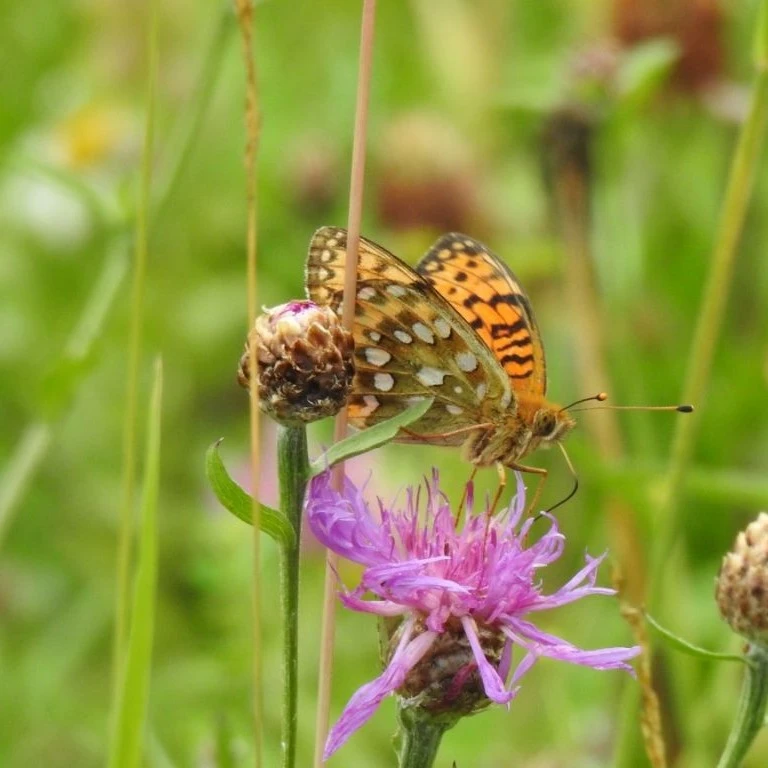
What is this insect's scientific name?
Speyeria aglaja
